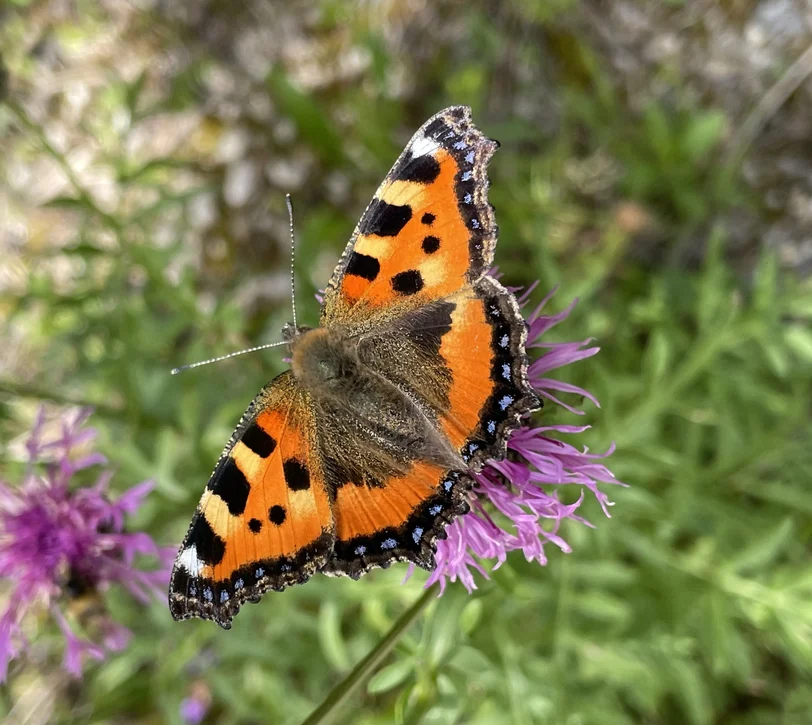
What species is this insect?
Aglais urticae
